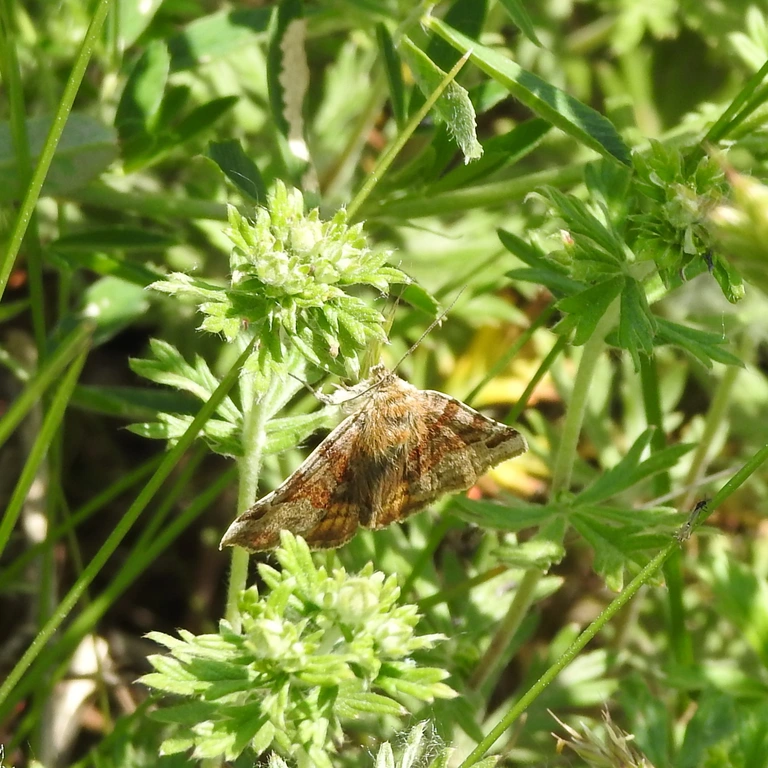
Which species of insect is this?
Euclidia glyphica
